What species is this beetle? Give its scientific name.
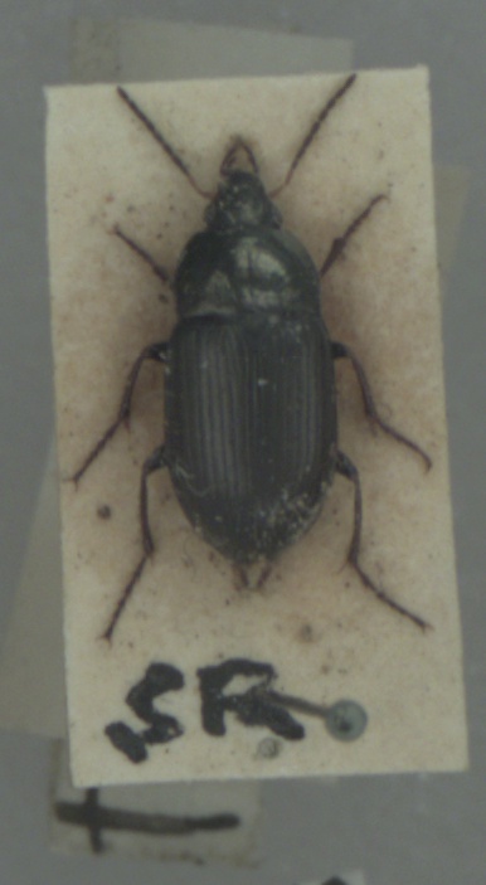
Amara similata
